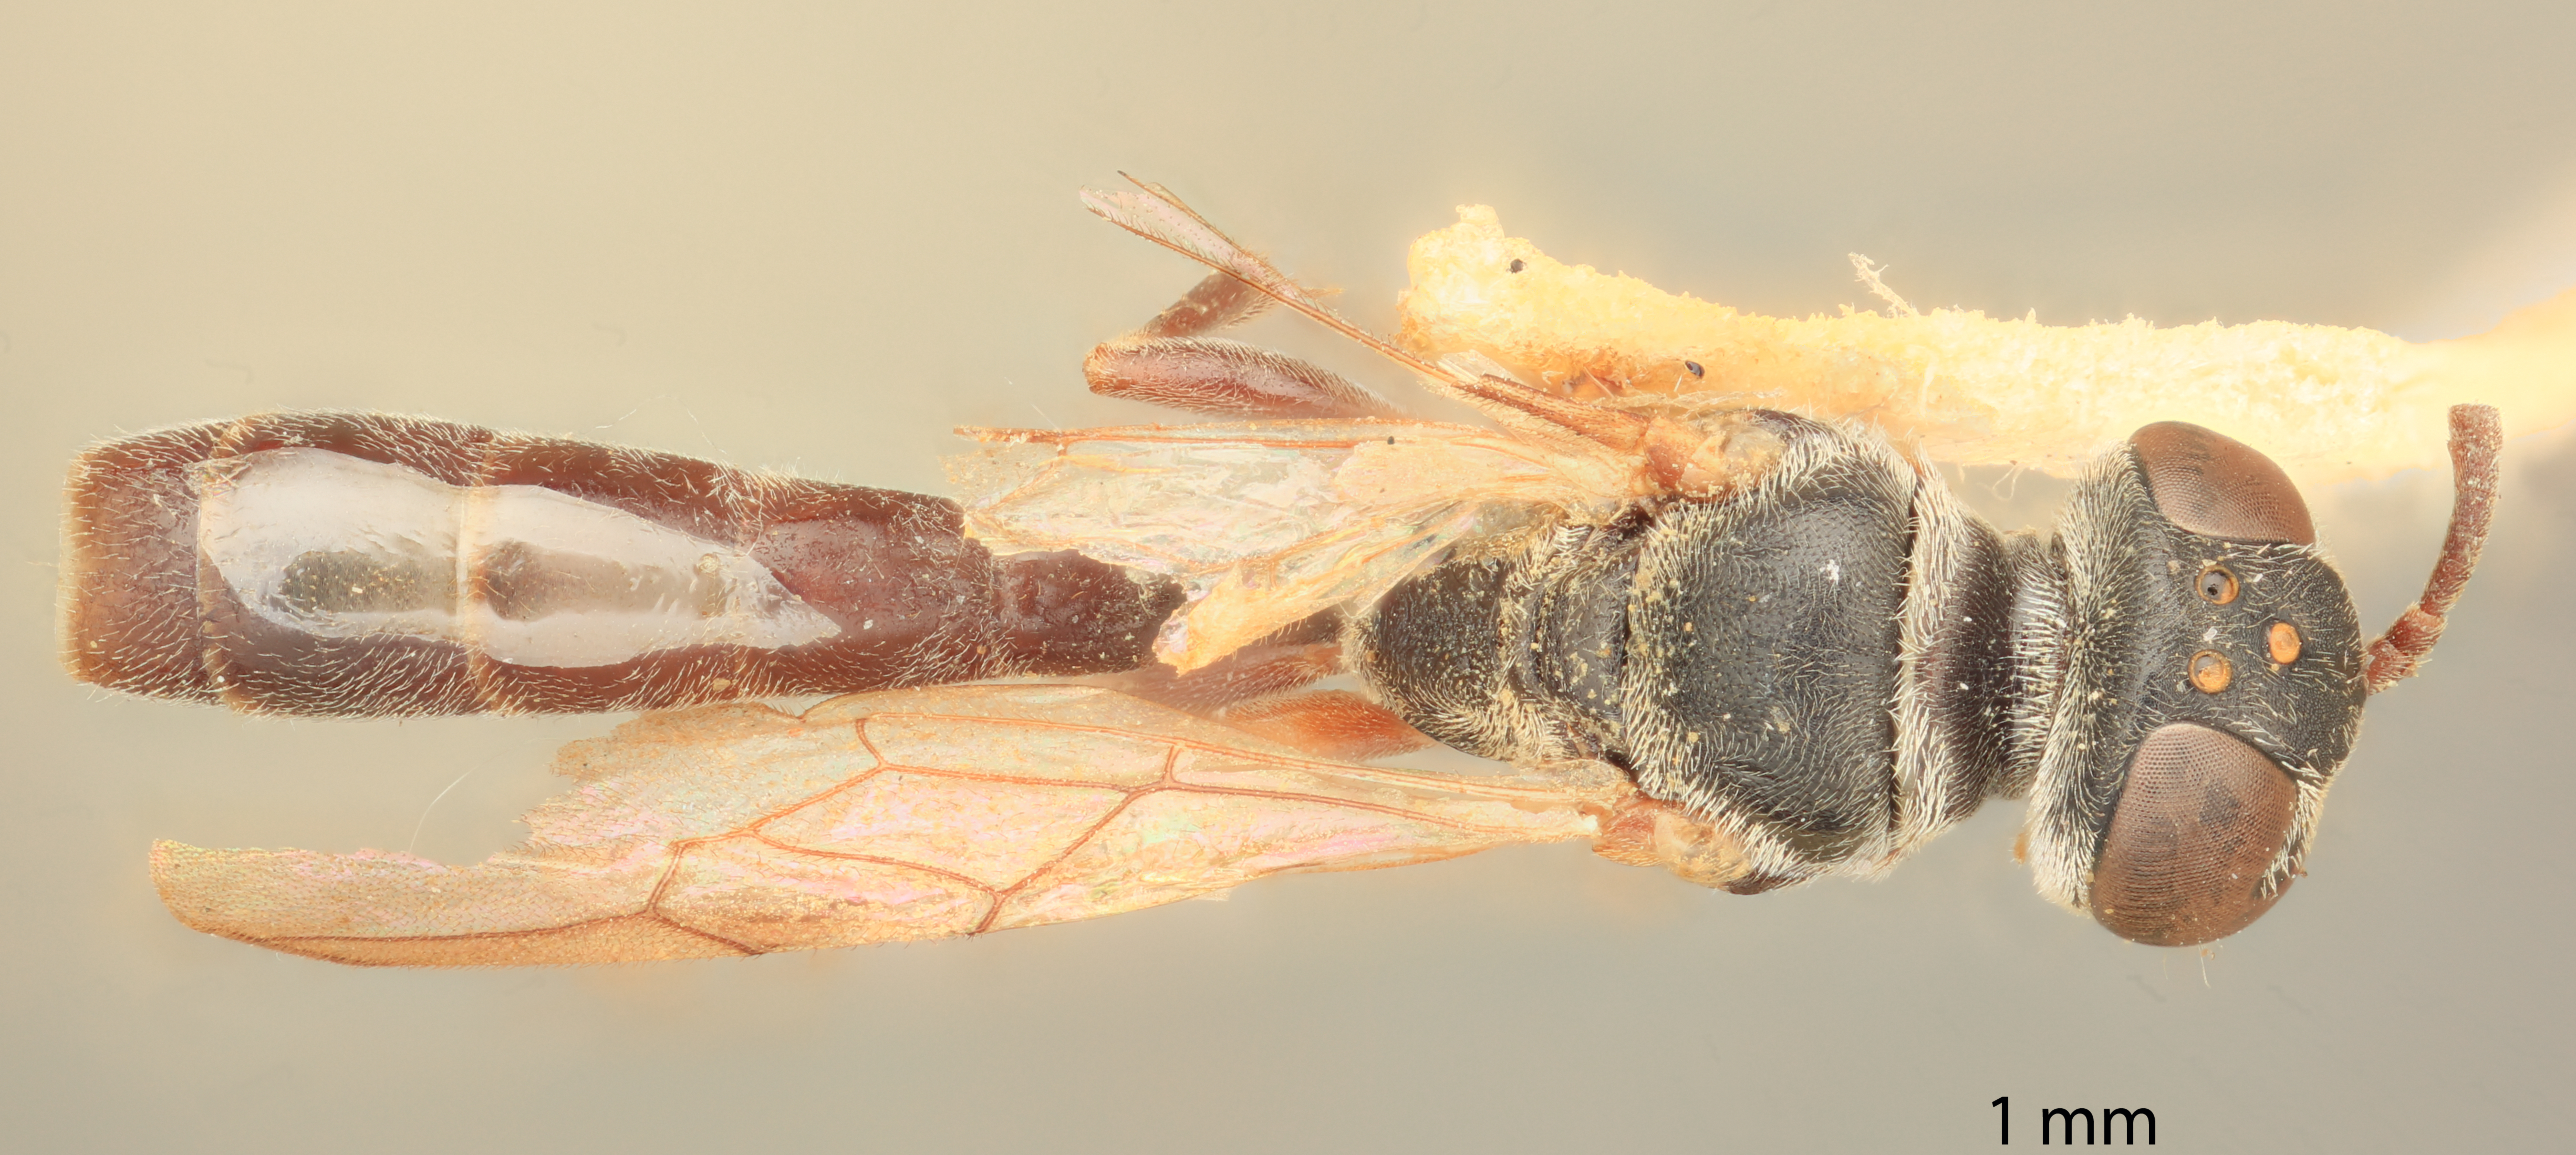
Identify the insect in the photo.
Trypoxylon adelphiae
